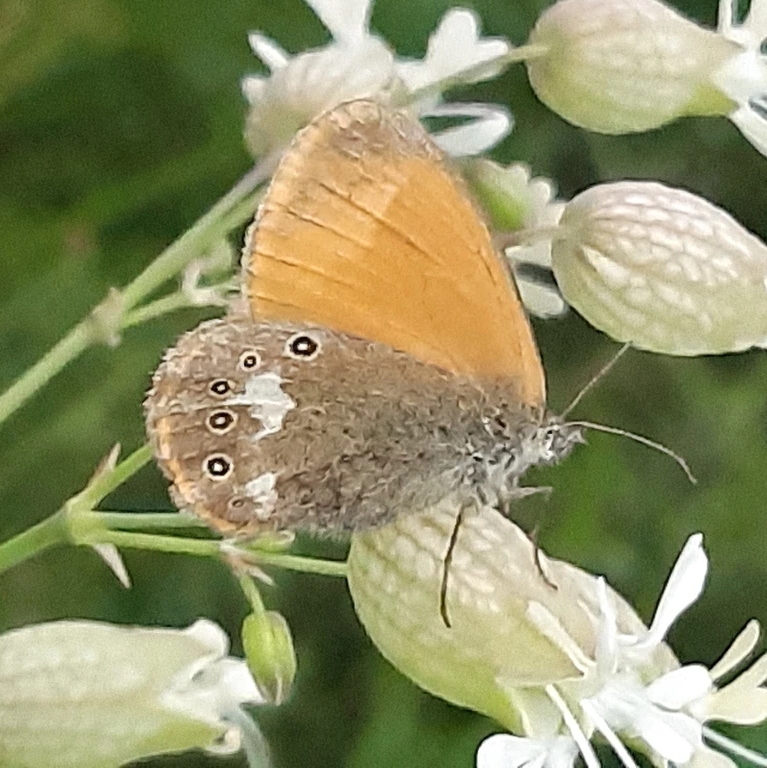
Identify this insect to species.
Coenonympha glycerion (also Coenonympha iphis)
